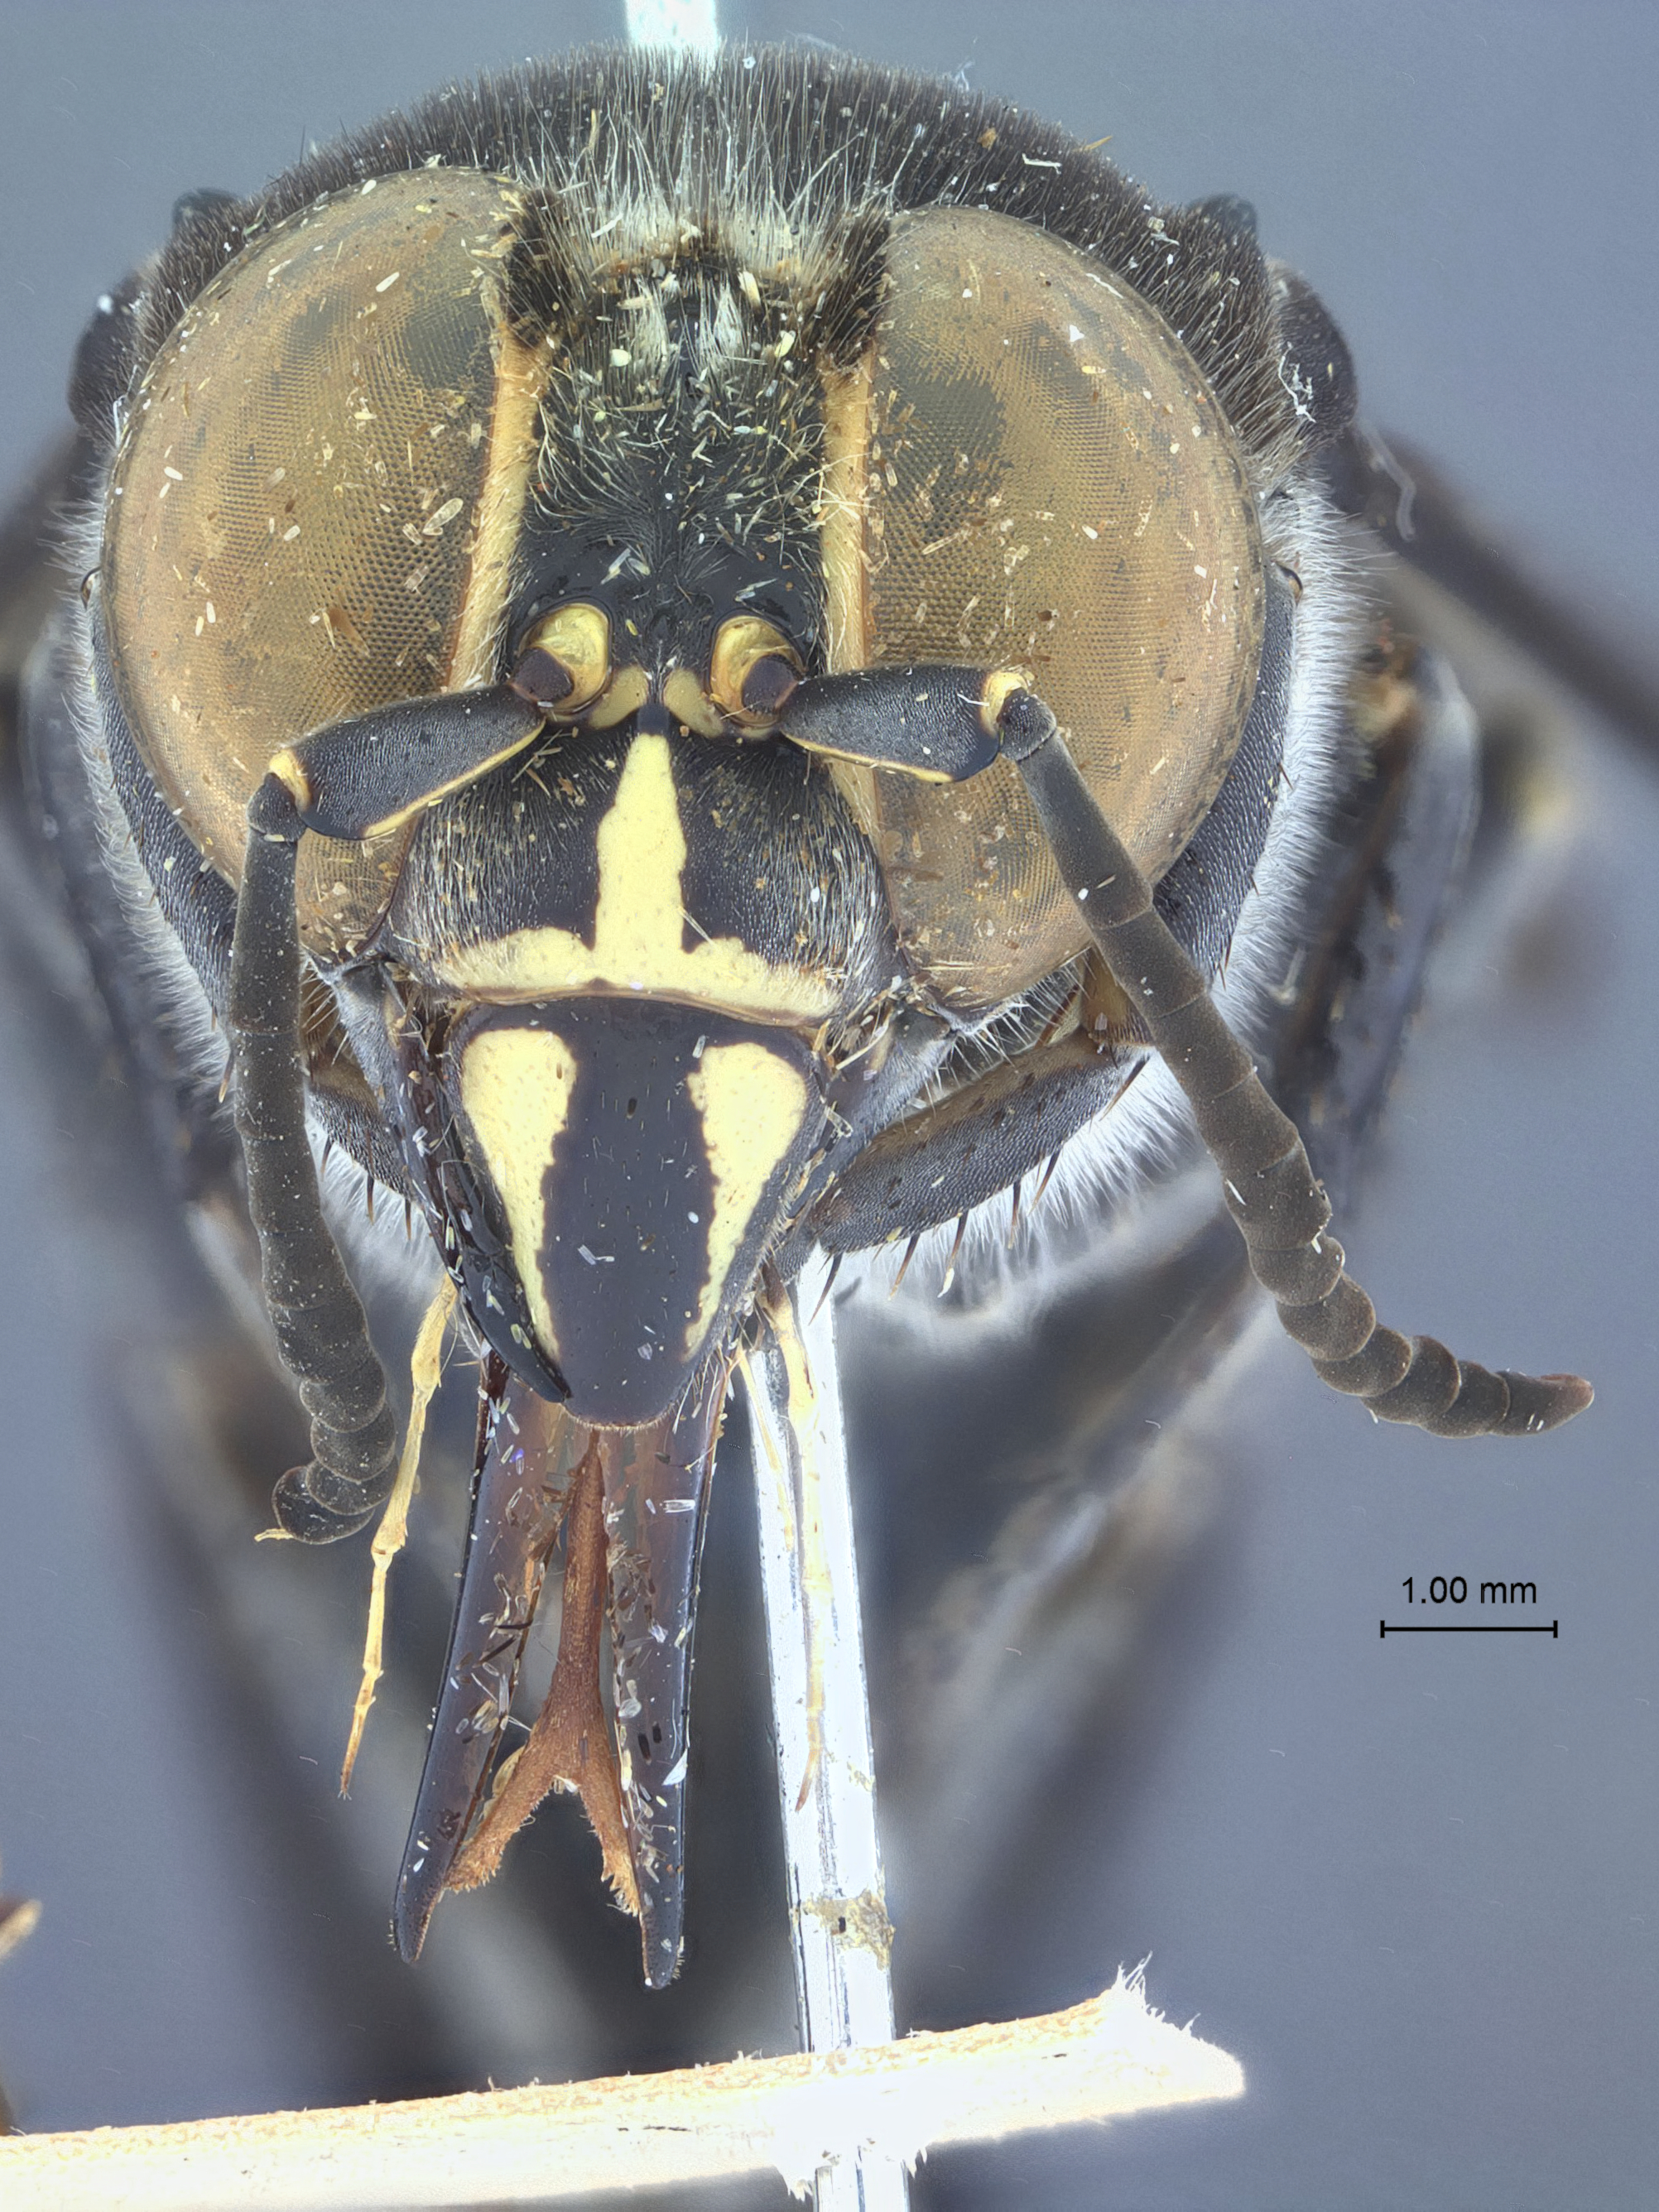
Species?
Stictia trifasciata
